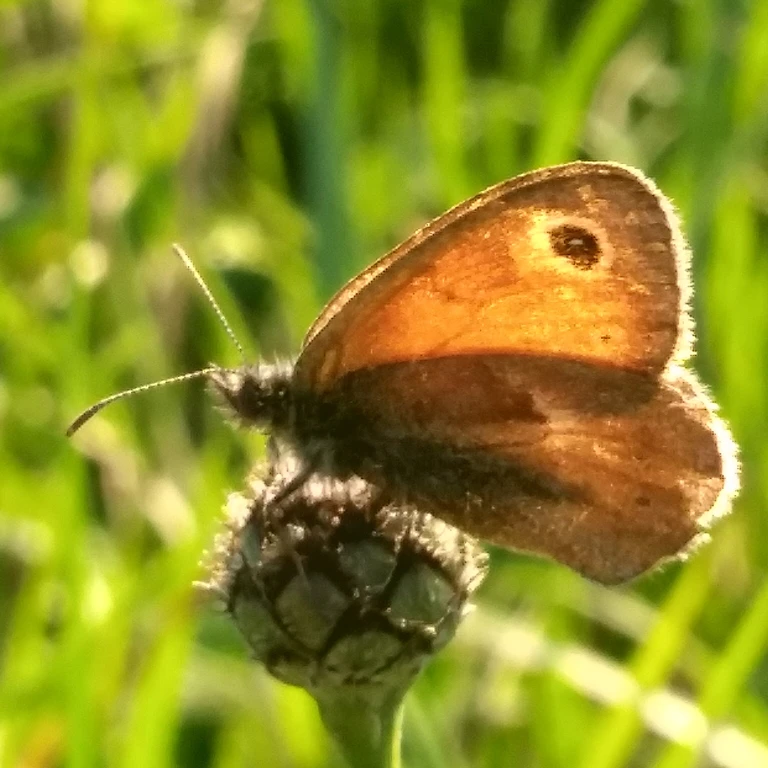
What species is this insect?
Coenonympha pamphilus
